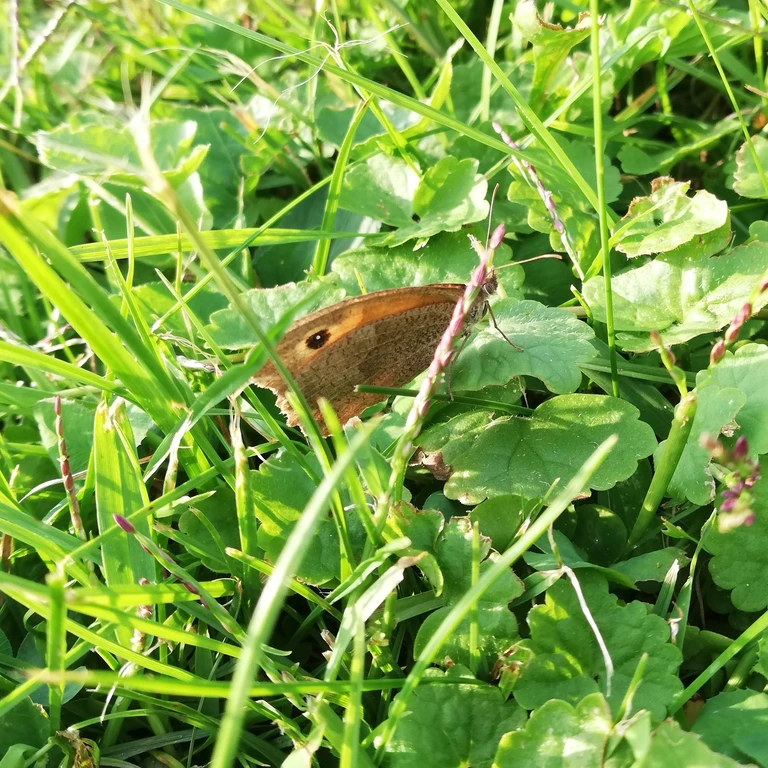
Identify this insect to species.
Maniola jurtina
